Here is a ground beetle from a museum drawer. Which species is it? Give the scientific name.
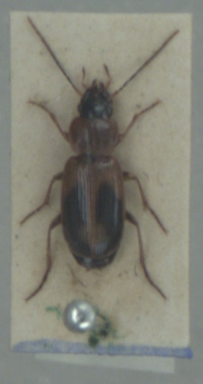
Badister bullatus
